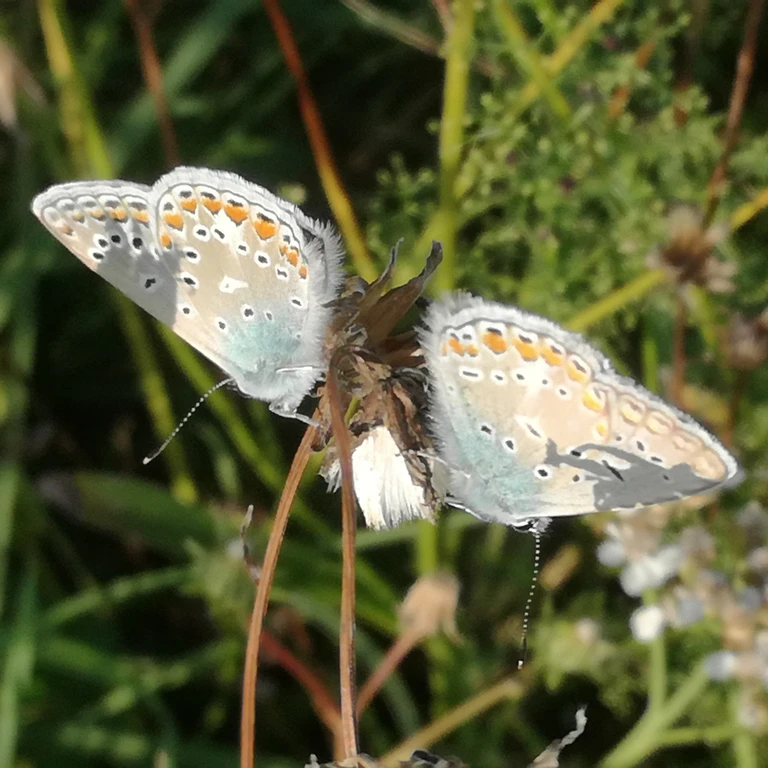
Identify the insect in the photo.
Polyommatus icarus
